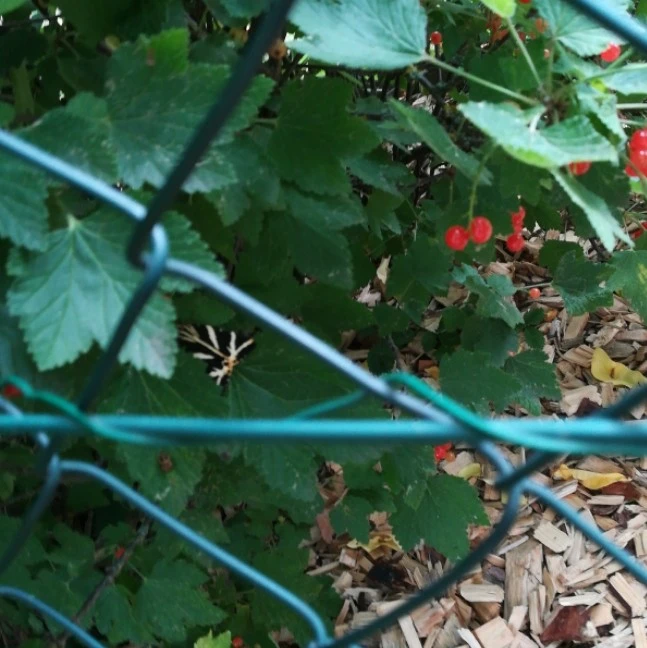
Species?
Euplagia quadripunctaria
